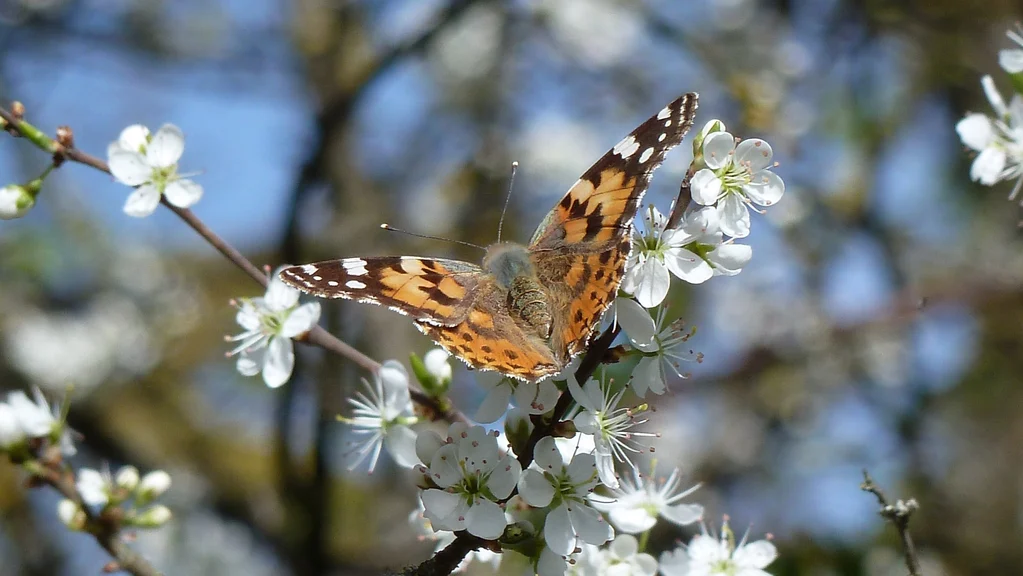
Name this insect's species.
Vanessa cardui
